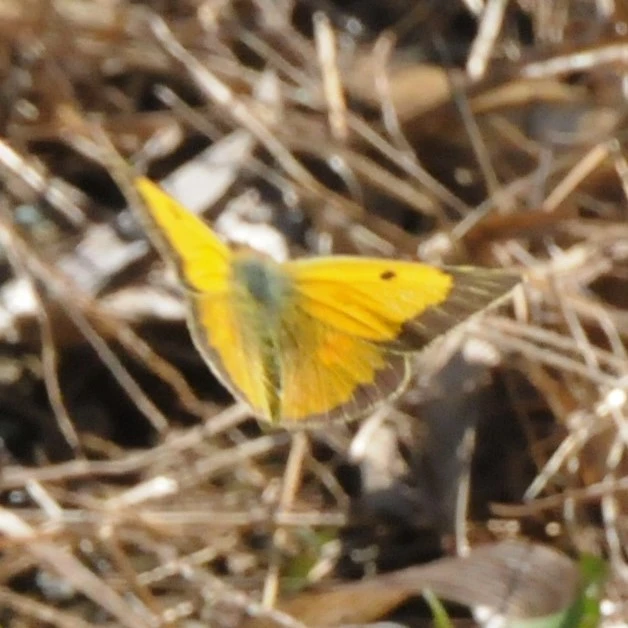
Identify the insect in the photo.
Colias croceus
